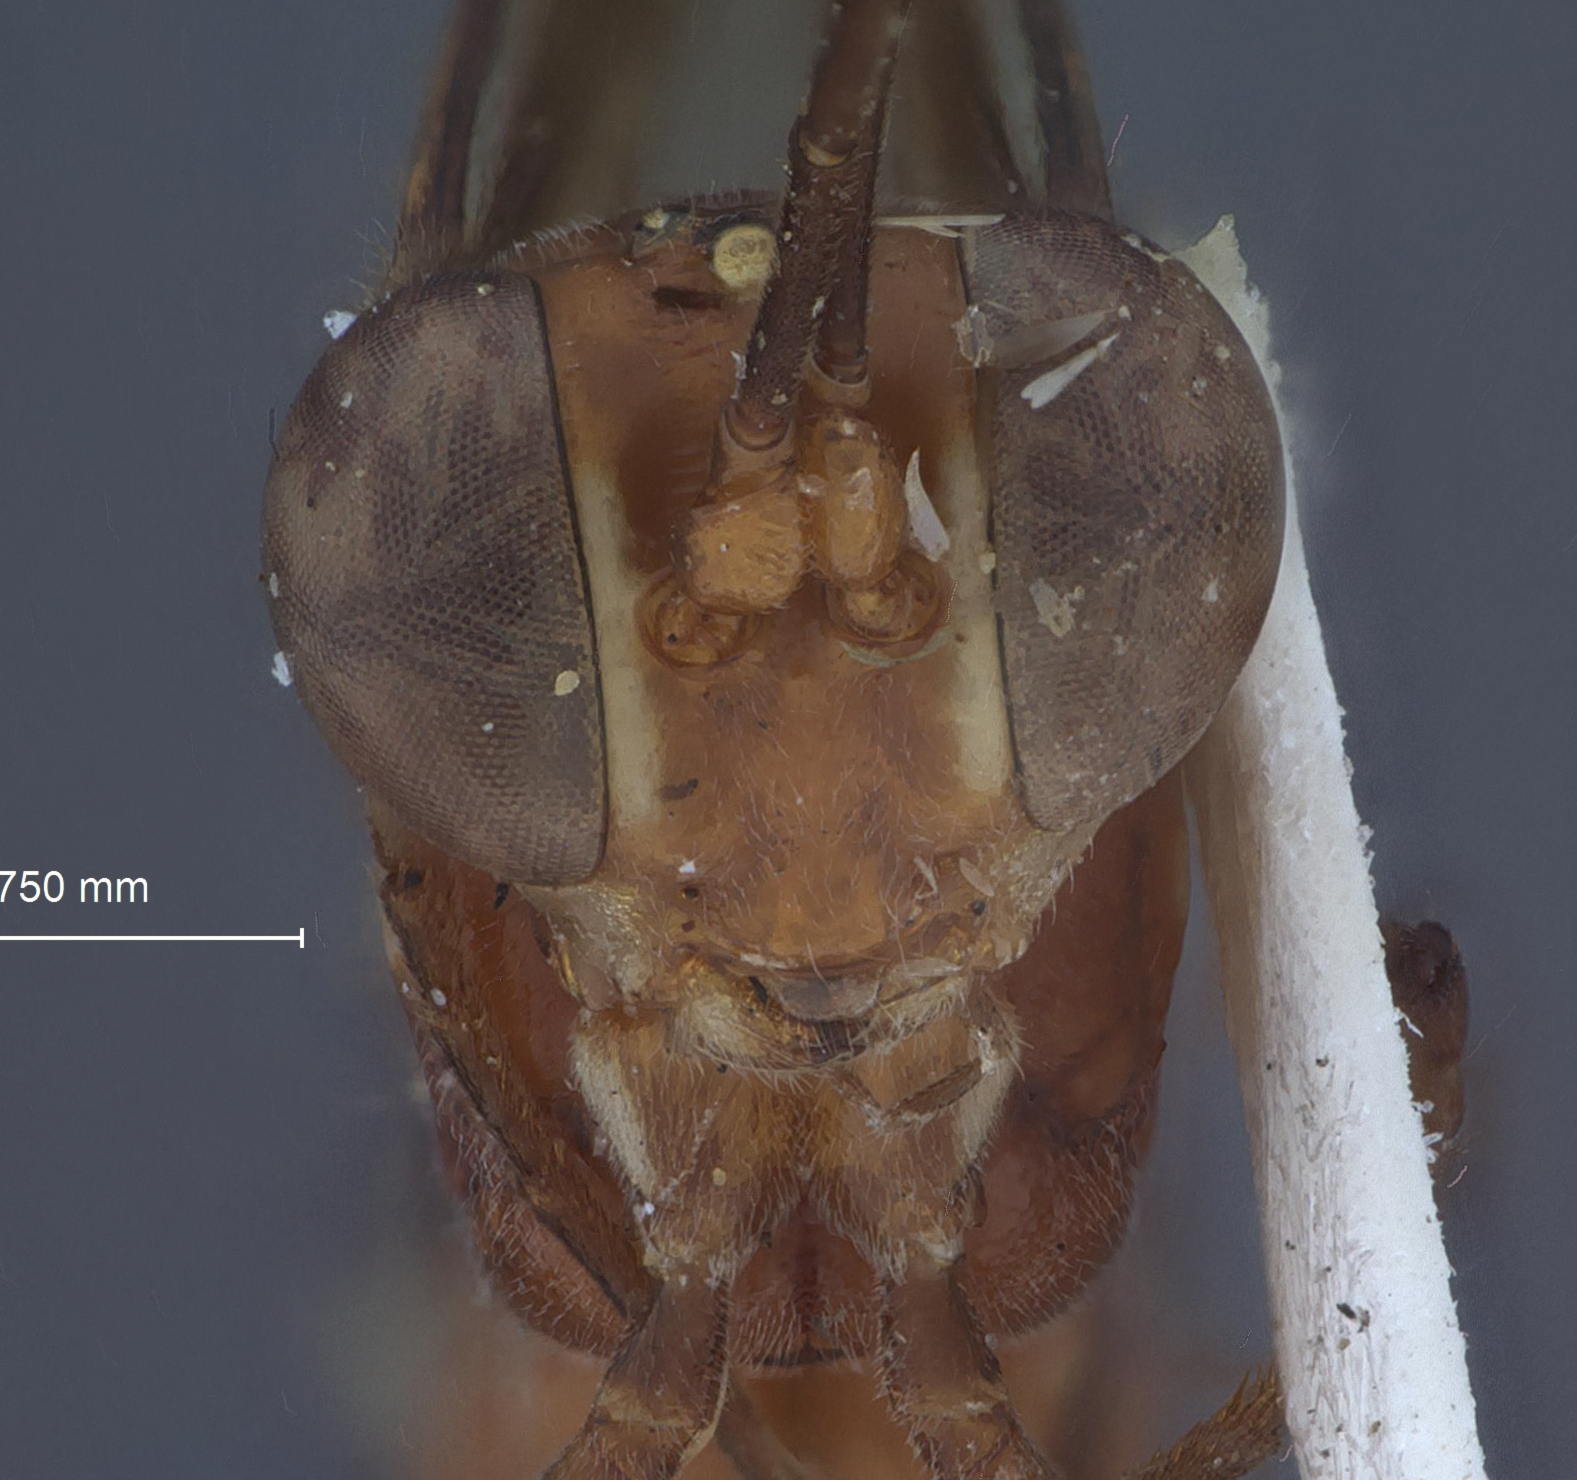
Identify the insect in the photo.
Christolimorpha plesius
